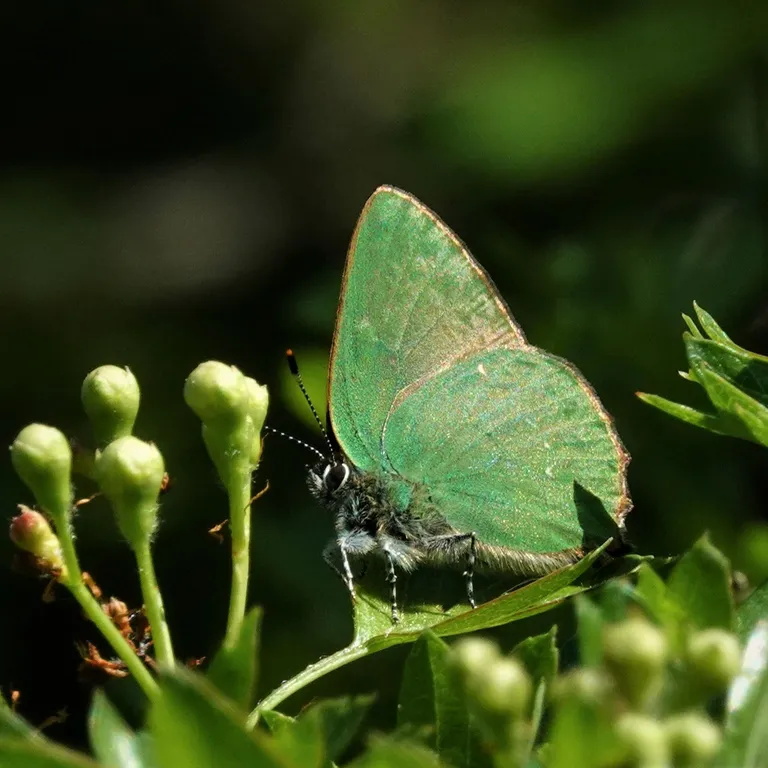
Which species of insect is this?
Callophrys rubi
